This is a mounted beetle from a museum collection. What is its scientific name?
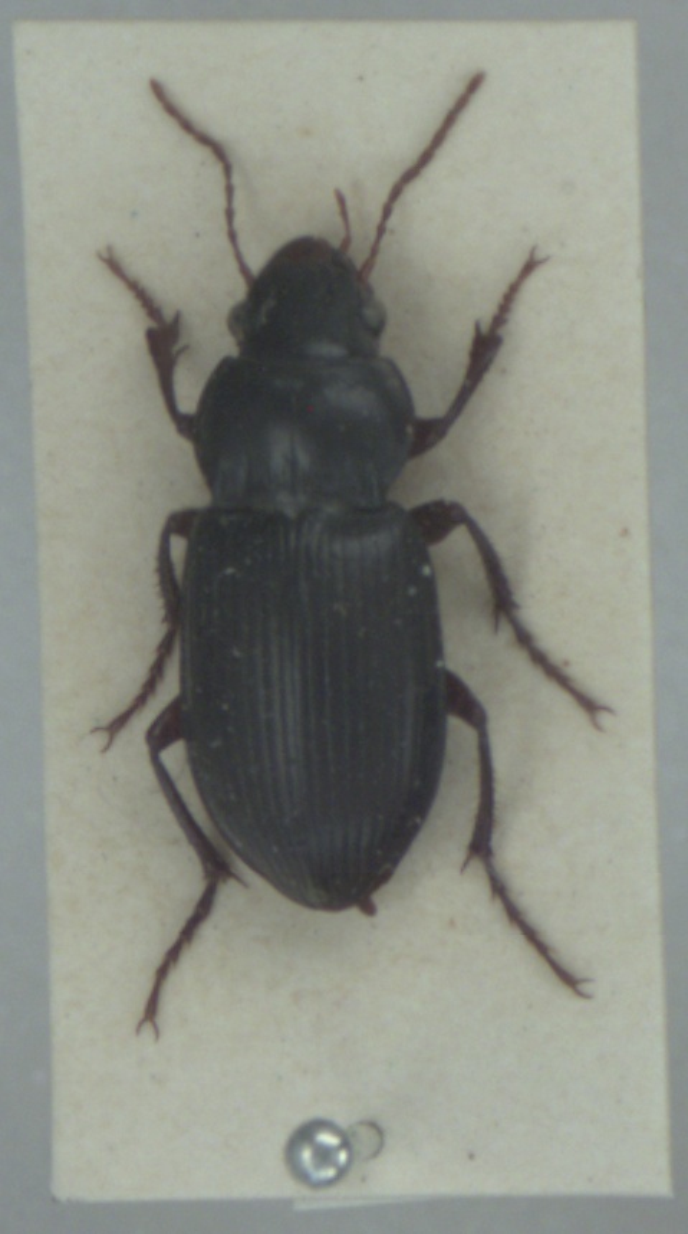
Amara aulica
